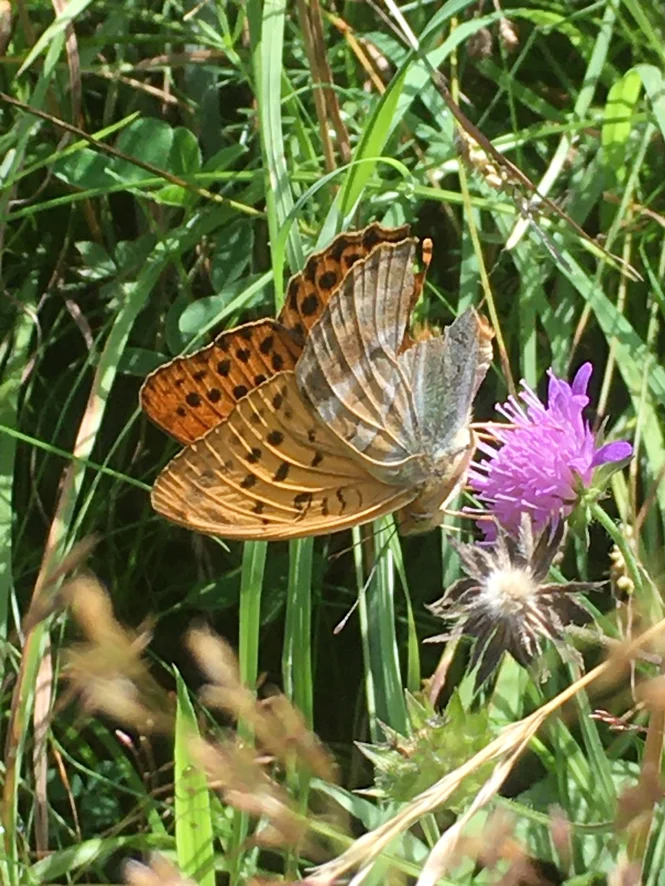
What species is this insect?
Argynnis paphia
